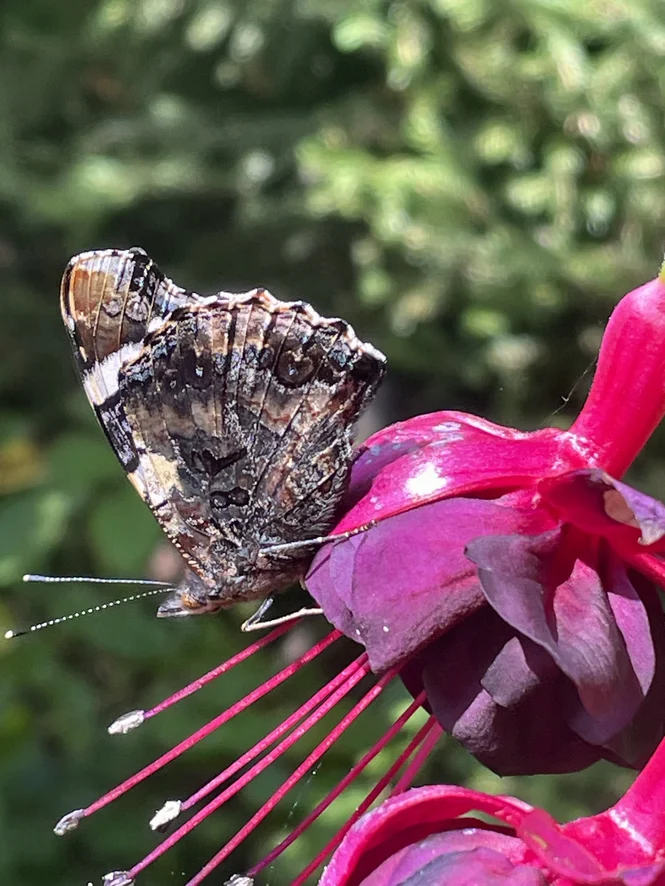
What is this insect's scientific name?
Vanessa atalanta
